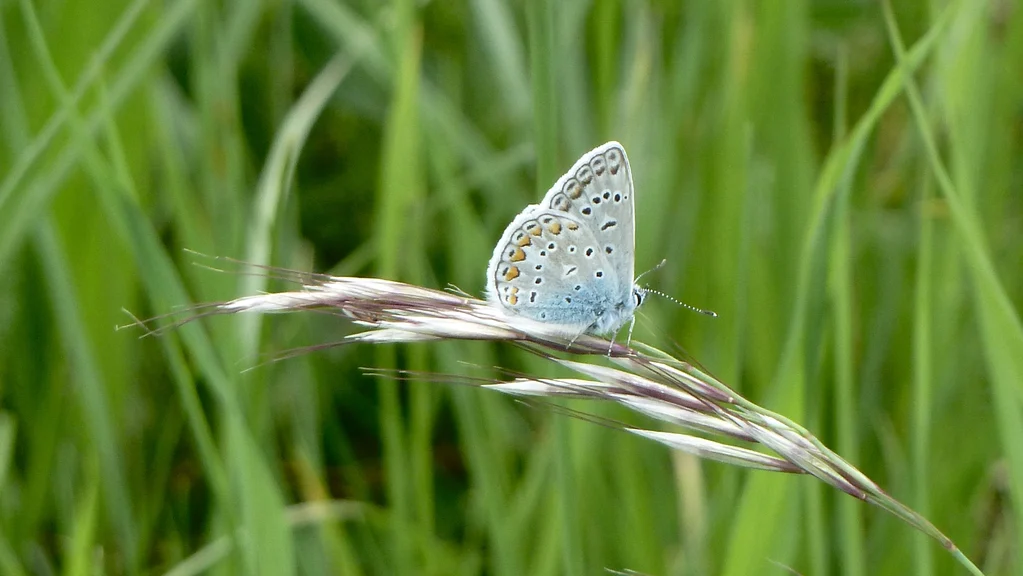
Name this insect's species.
Polyommatus icarus
